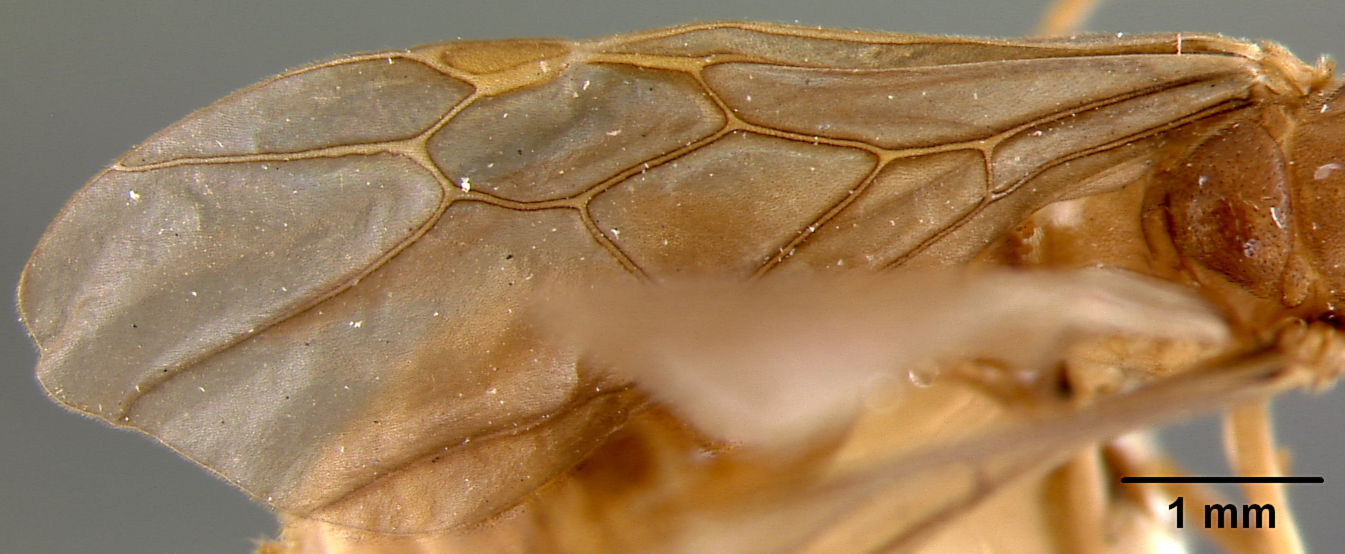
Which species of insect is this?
Carebara osborni
